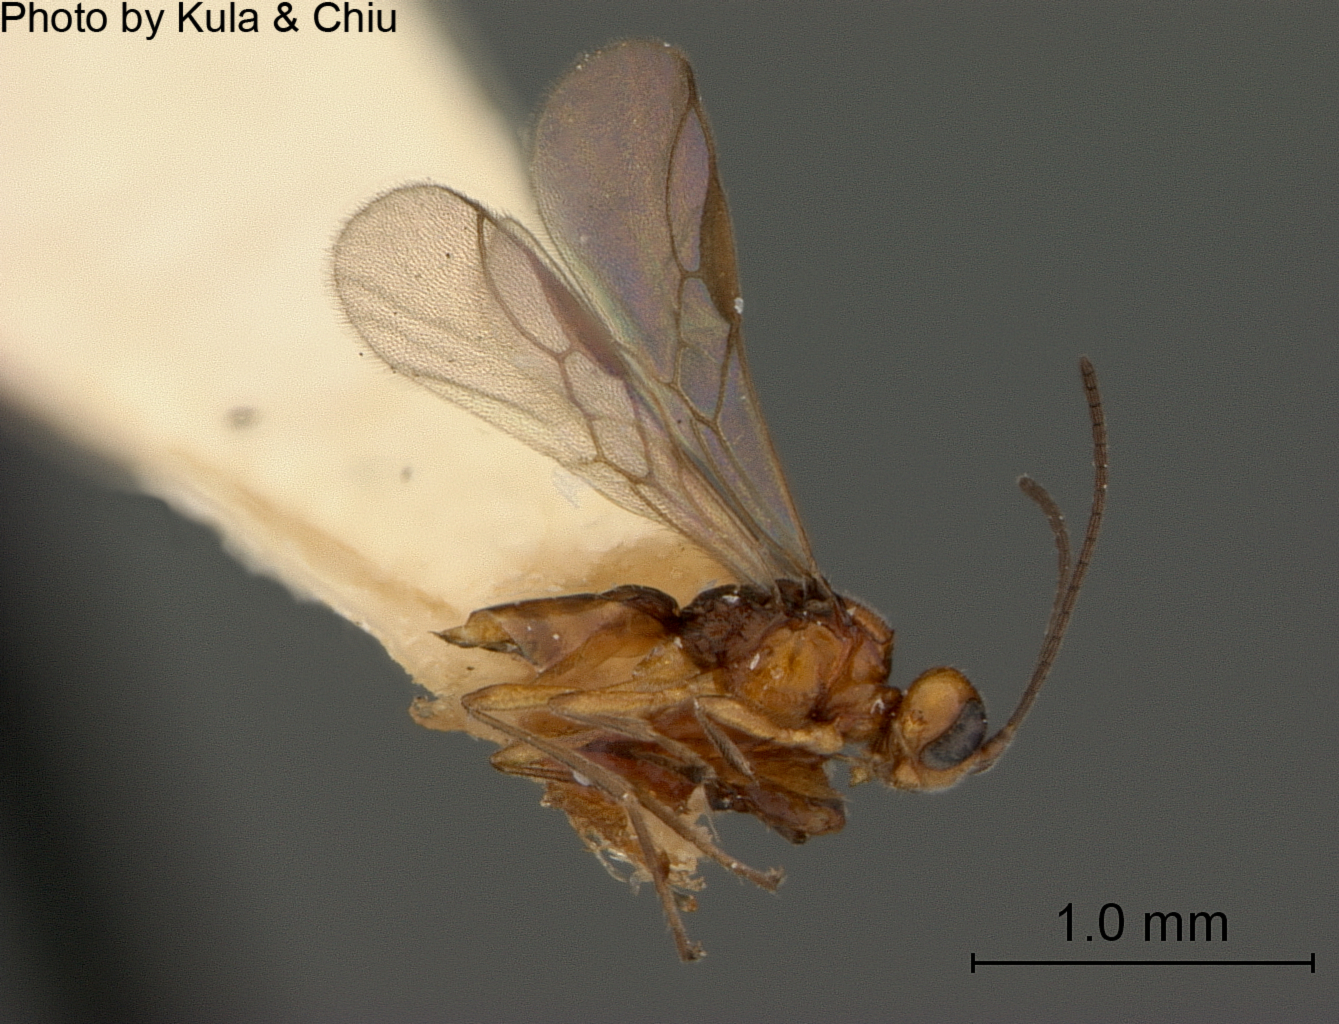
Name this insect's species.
Chorebidea bessae
